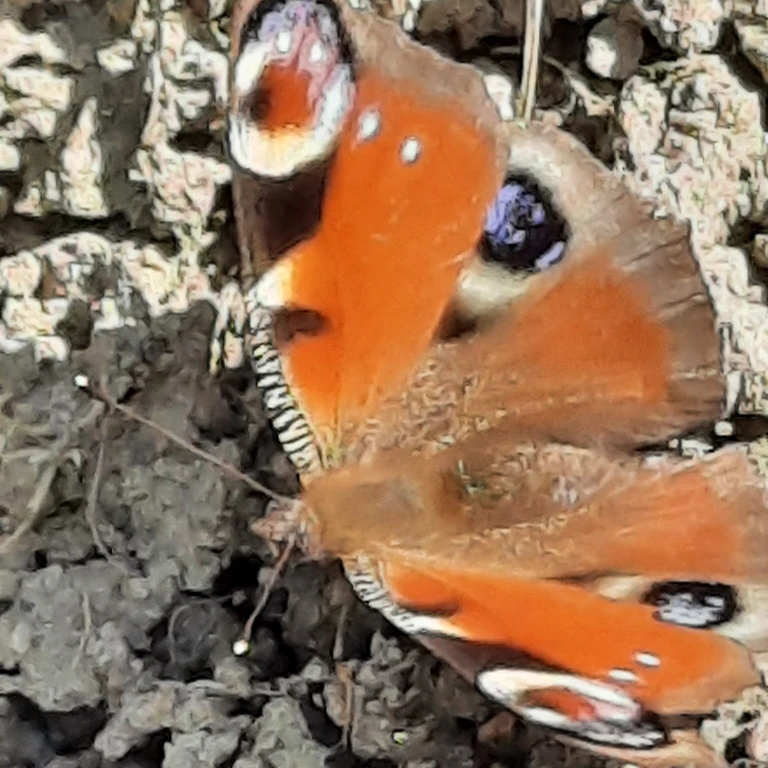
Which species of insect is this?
Aglais io
